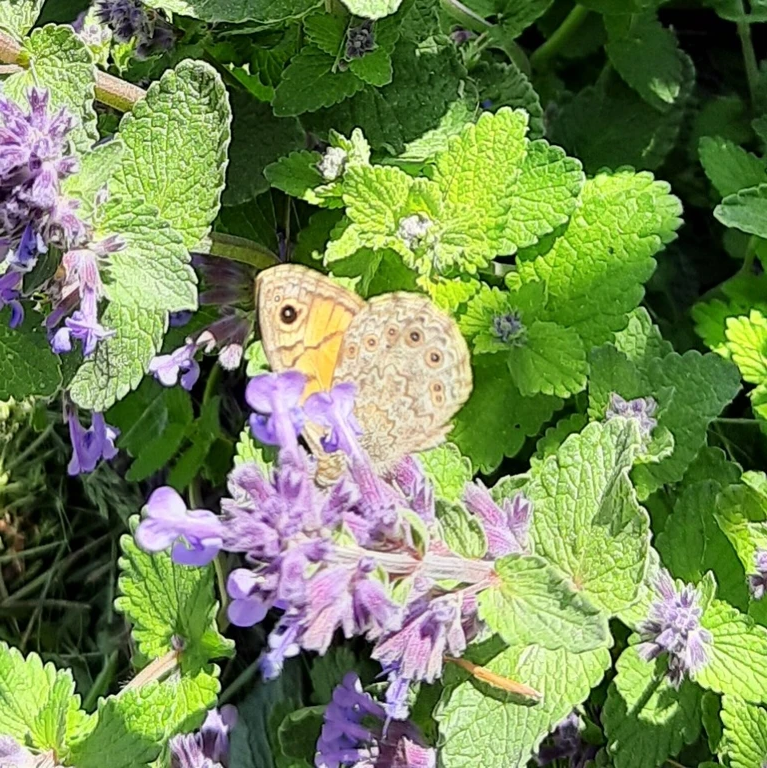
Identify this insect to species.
Lasiommata megera (also Pararge megera)
